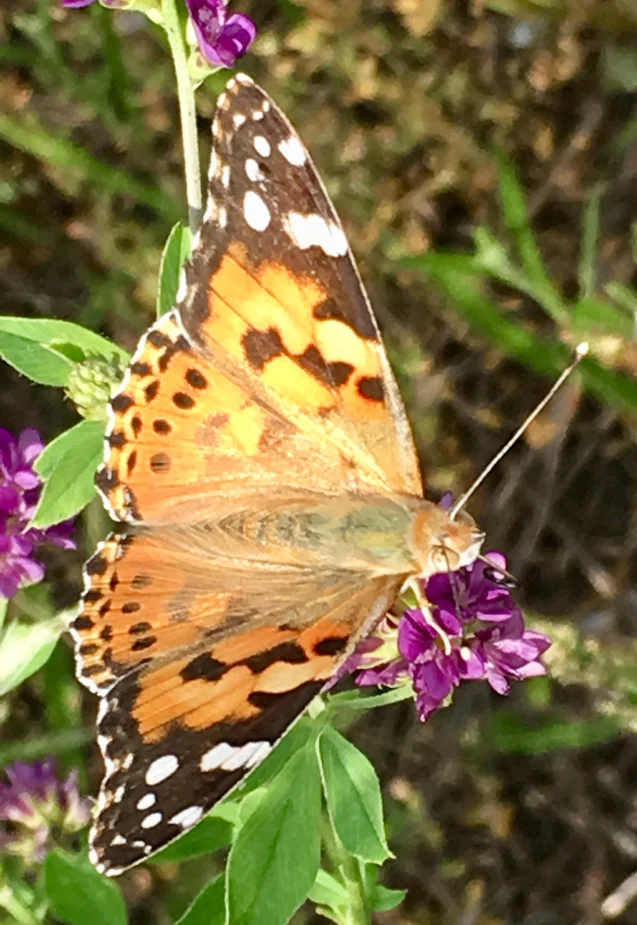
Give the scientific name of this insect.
Vanessa cardui
